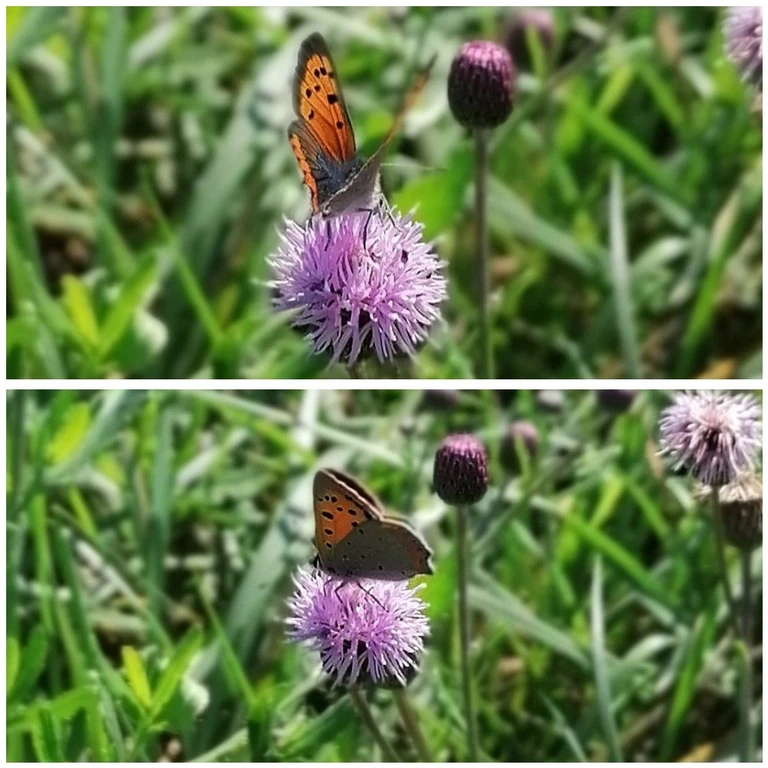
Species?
Lycaena phlaeas
